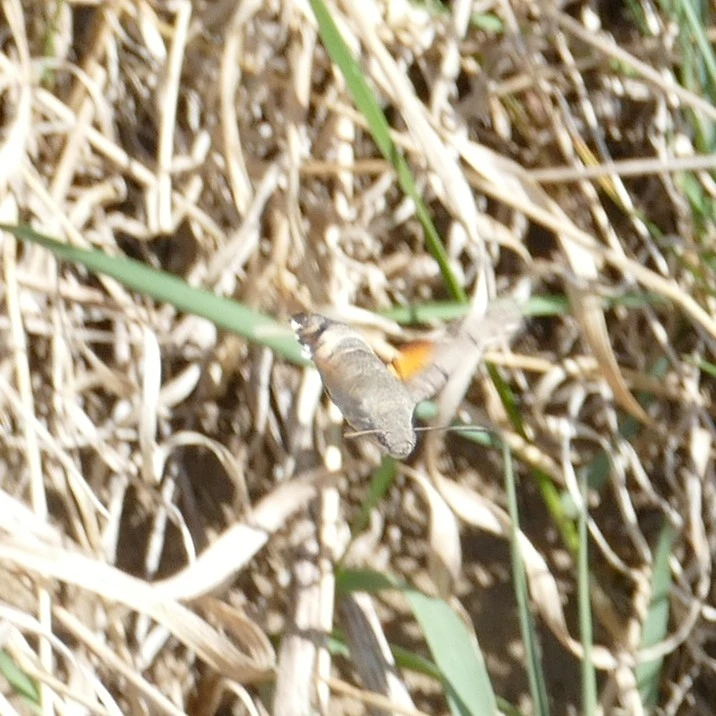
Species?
Macroglossum stellatarum
